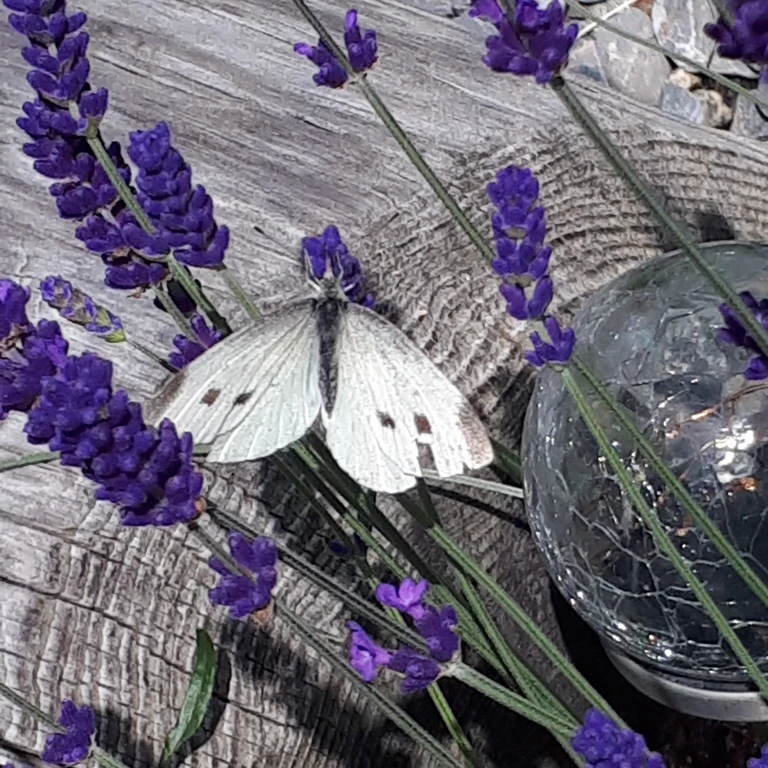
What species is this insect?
Pieris rapae
